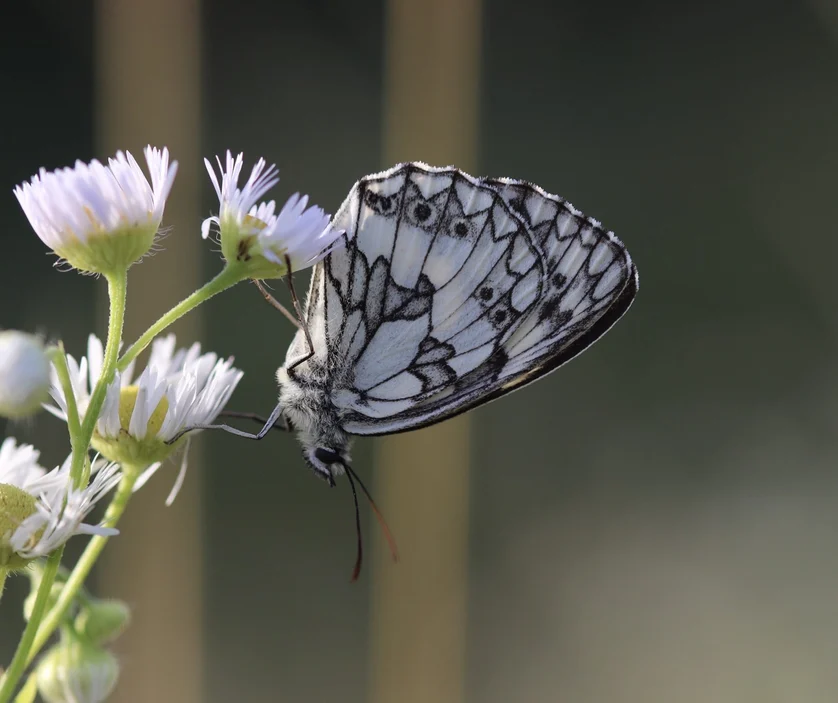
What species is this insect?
Melanargia galathea
